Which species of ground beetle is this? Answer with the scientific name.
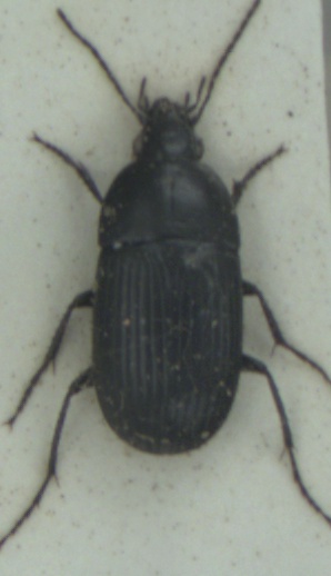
Oodes helopioides
